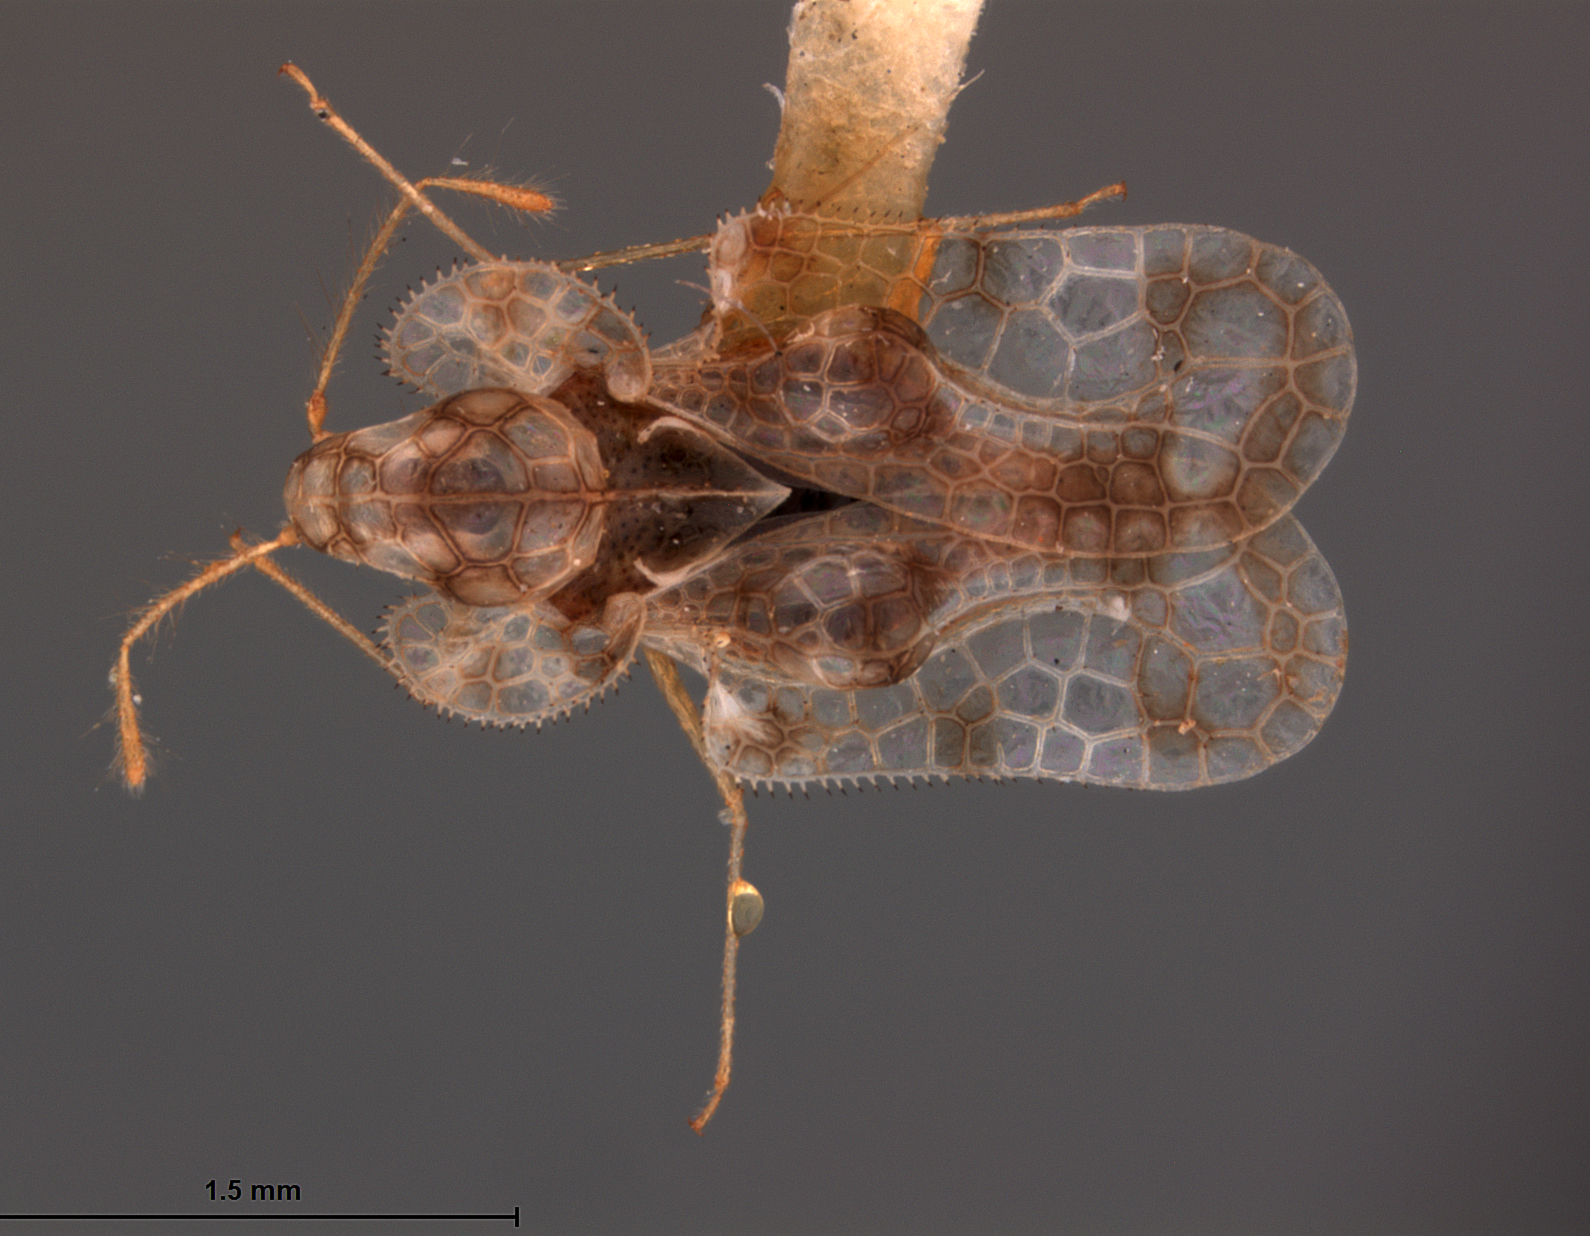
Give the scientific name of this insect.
Corythucha baccharidis
